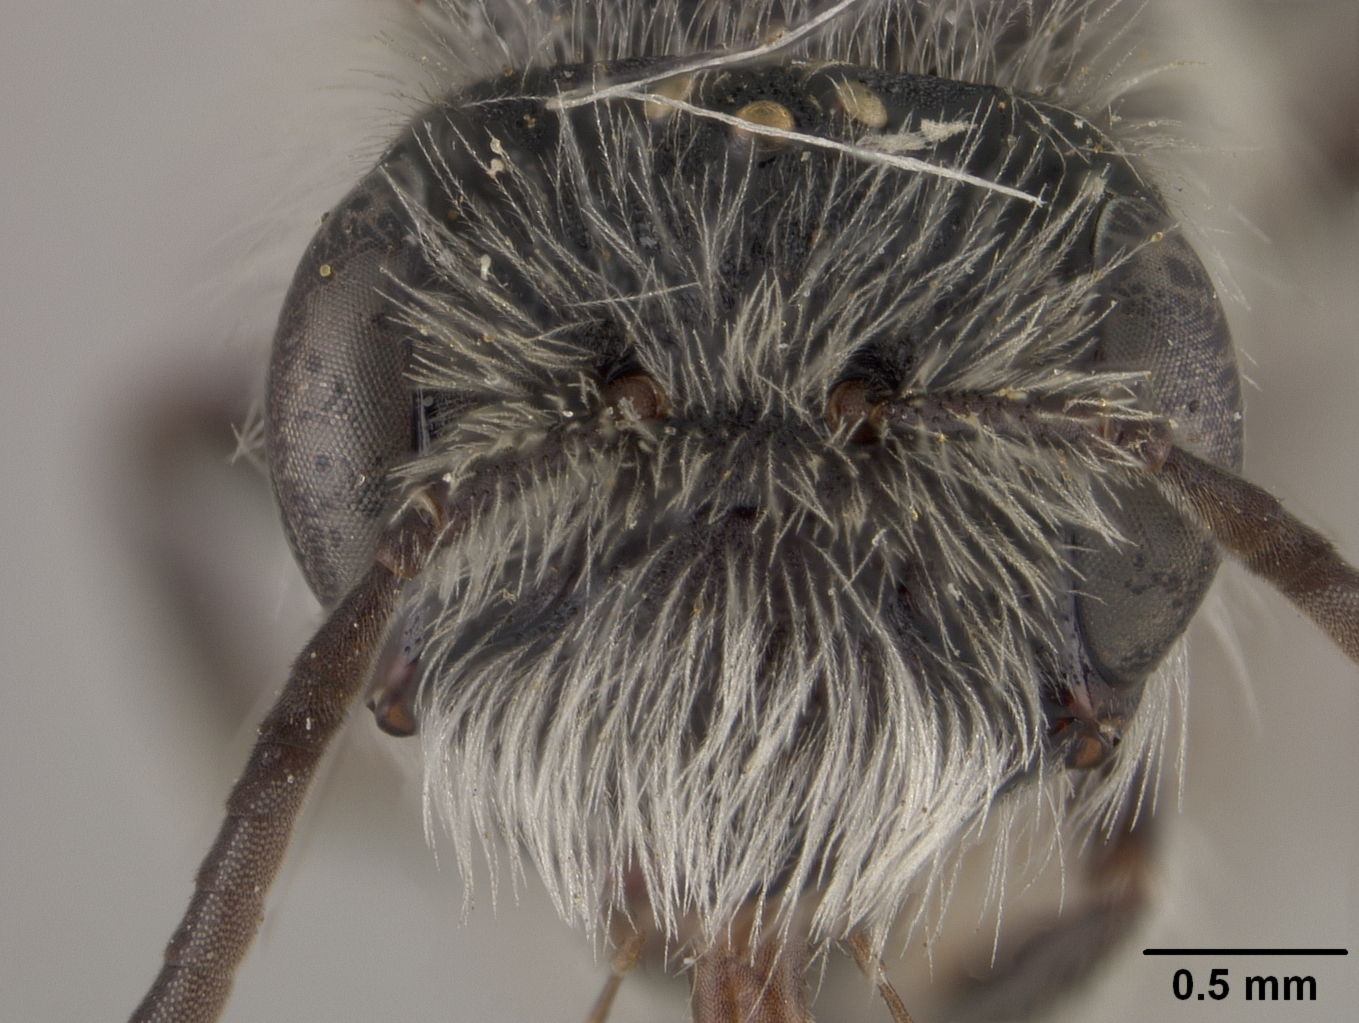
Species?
Andrena bifurcata
